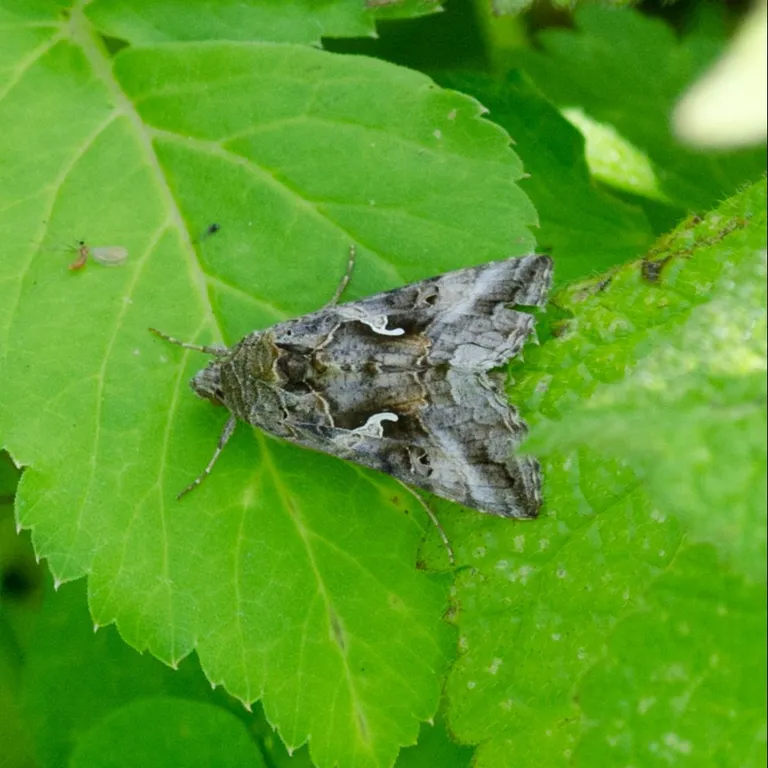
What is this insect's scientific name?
Autographa gamma
